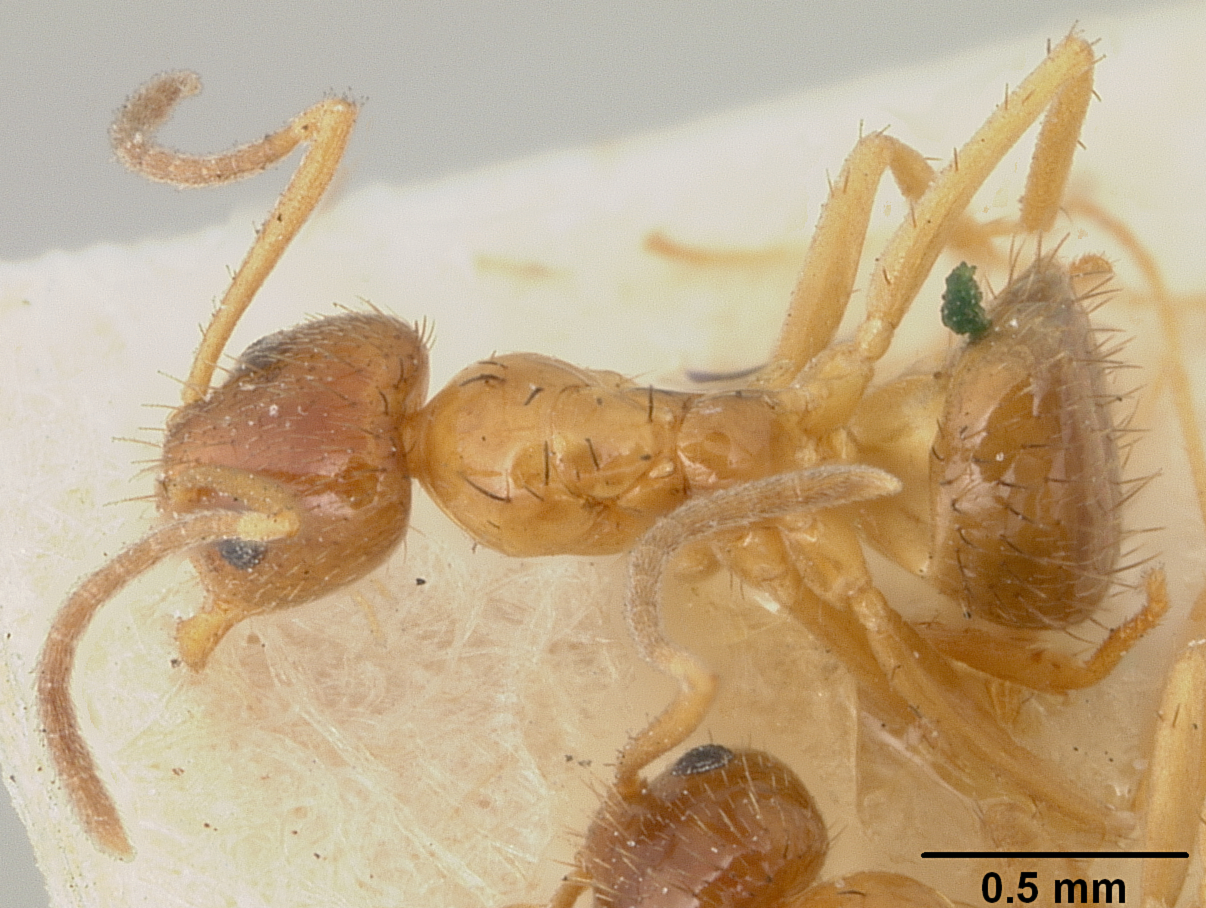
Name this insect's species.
Prenolepis melanderi
